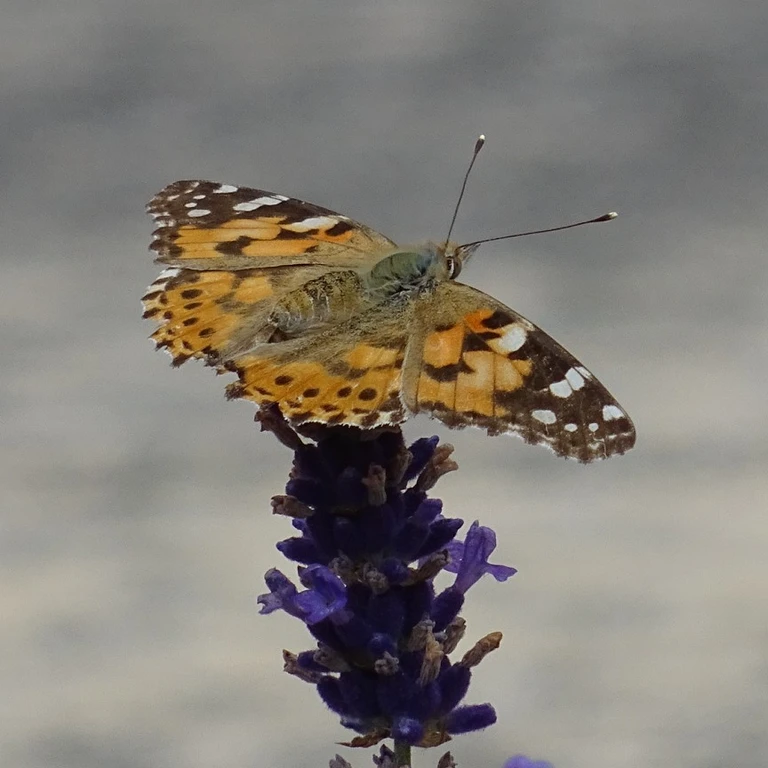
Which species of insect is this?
Vanessa cardui
